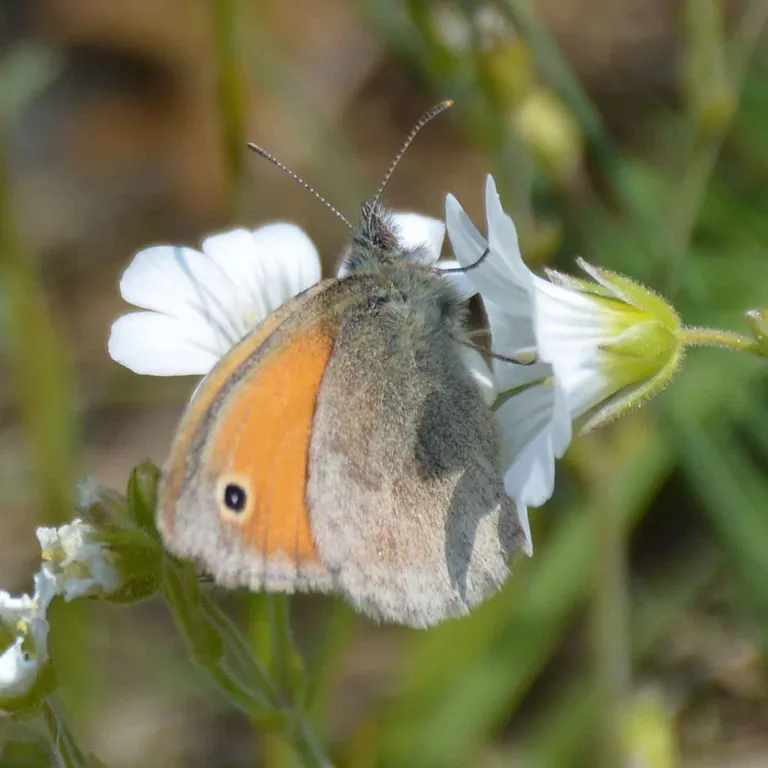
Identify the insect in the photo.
Coenonympha pamphilus
